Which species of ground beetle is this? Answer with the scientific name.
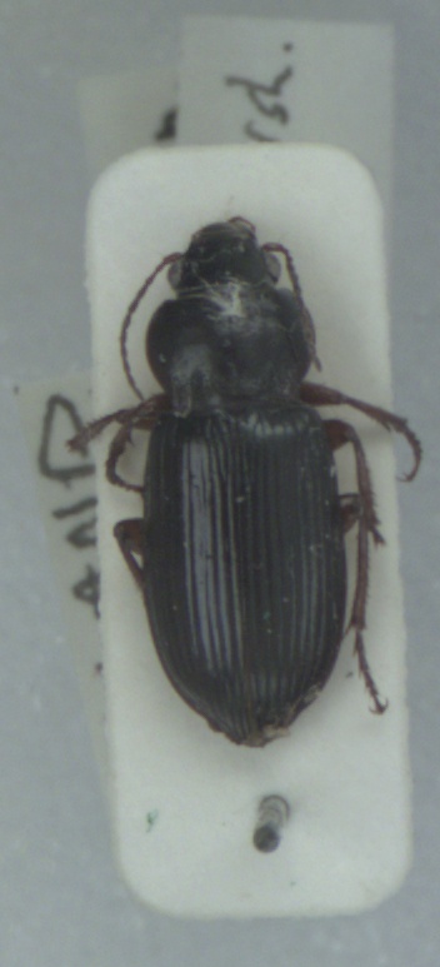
Amara convexiuscula
